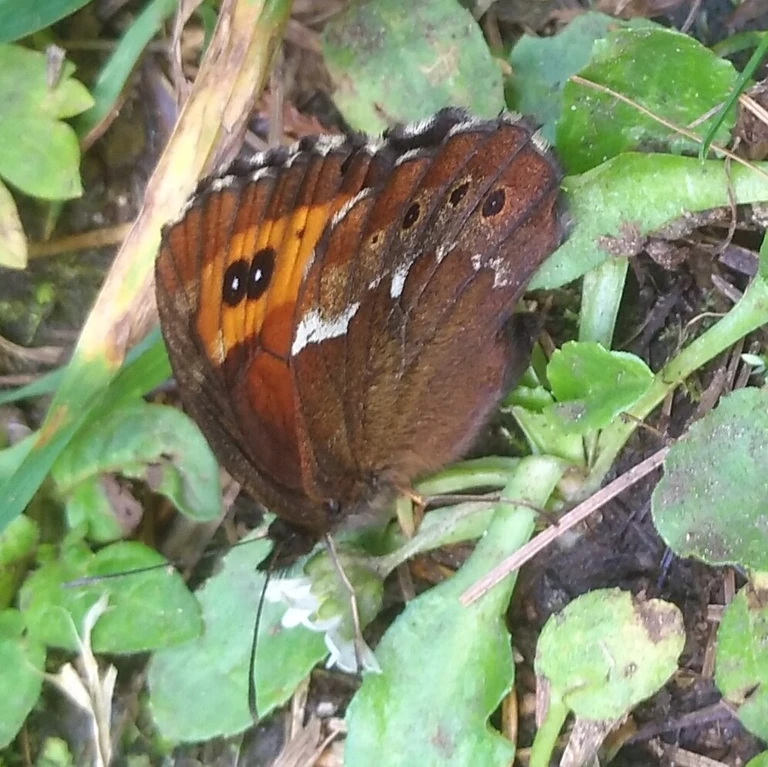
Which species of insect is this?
Erebia ligea
